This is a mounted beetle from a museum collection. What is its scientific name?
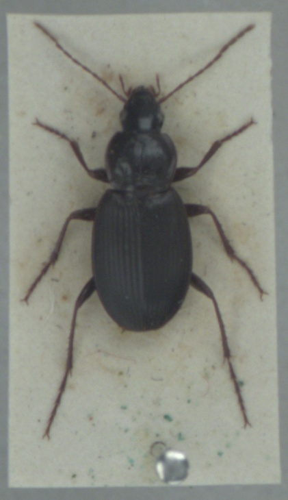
Calathus rotundicollis
